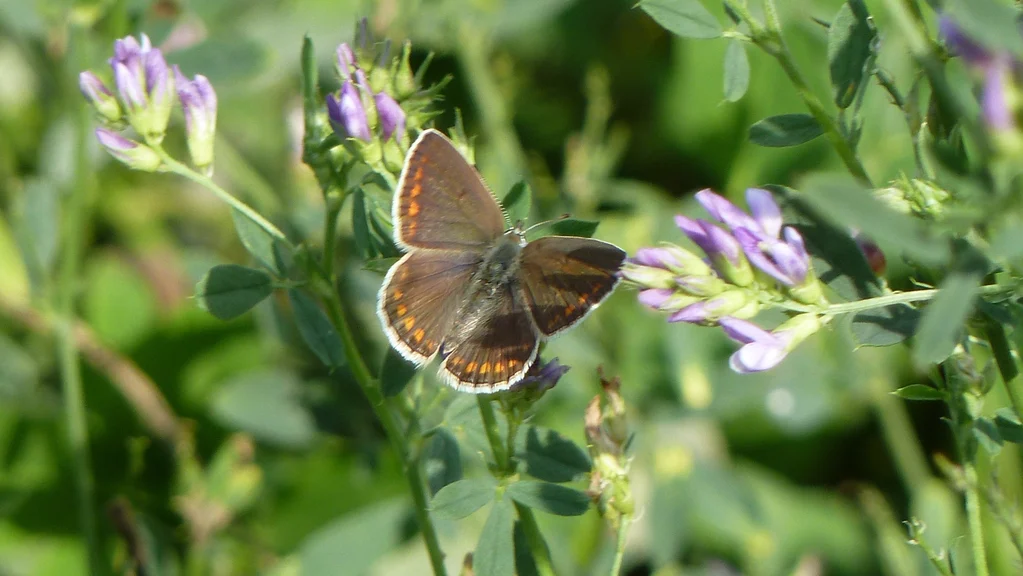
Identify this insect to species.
Polyommatus icarus
